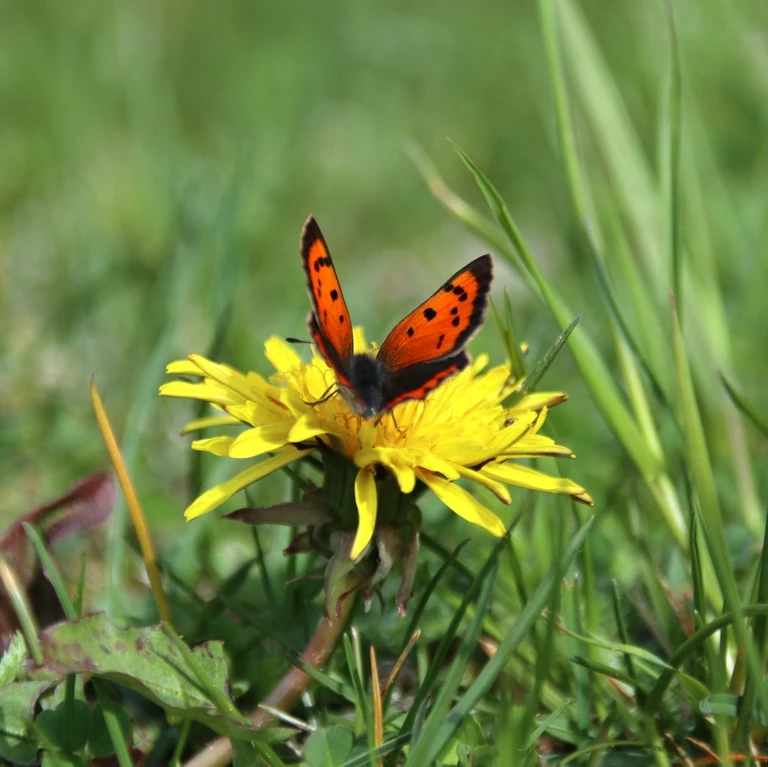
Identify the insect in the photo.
Lycaena phlaeas
